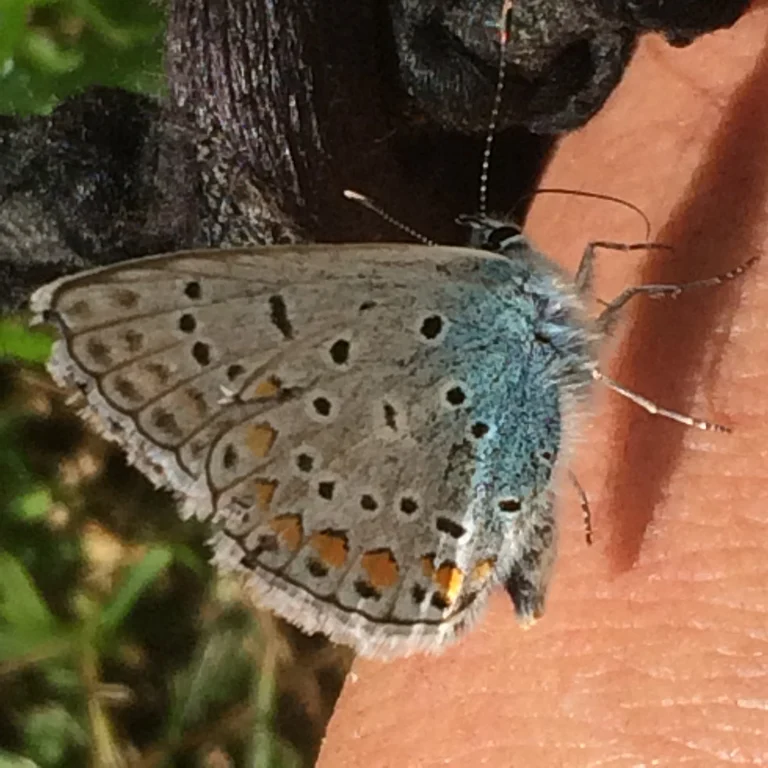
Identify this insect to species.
Polyommatus icarus
